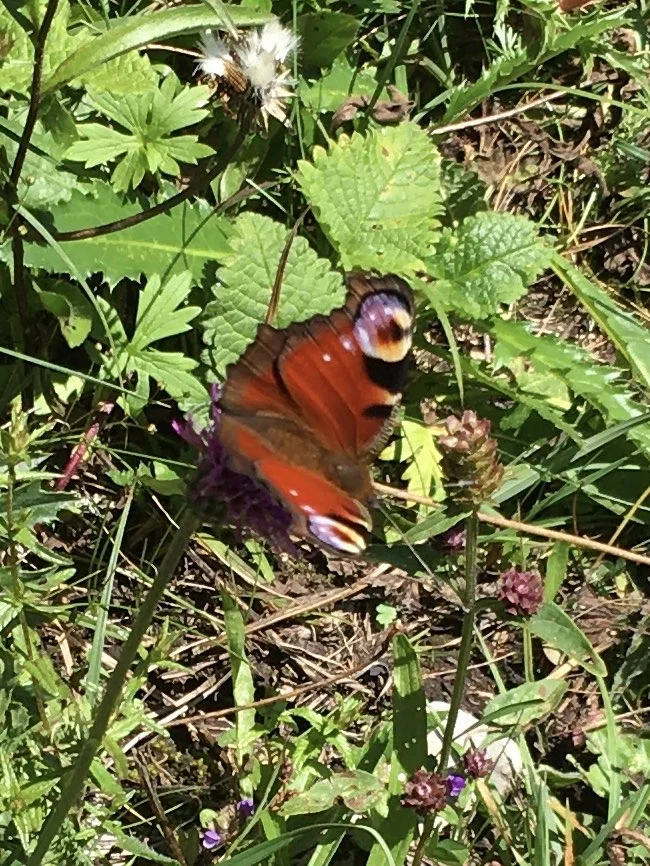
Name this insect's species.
Aglais io
